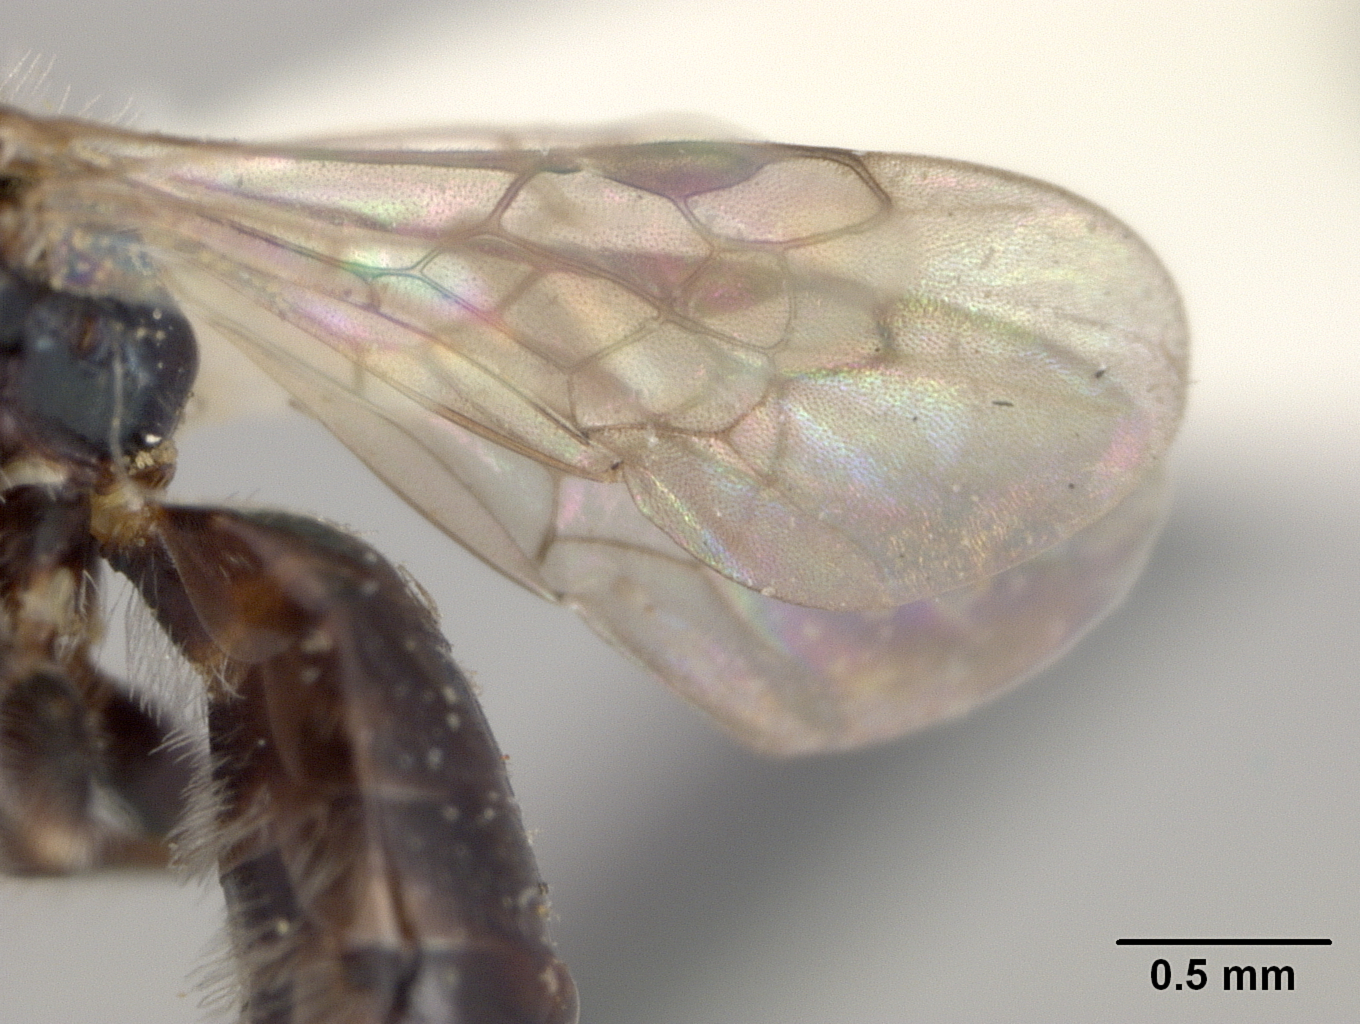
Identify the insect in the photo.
Perdita krombeini
